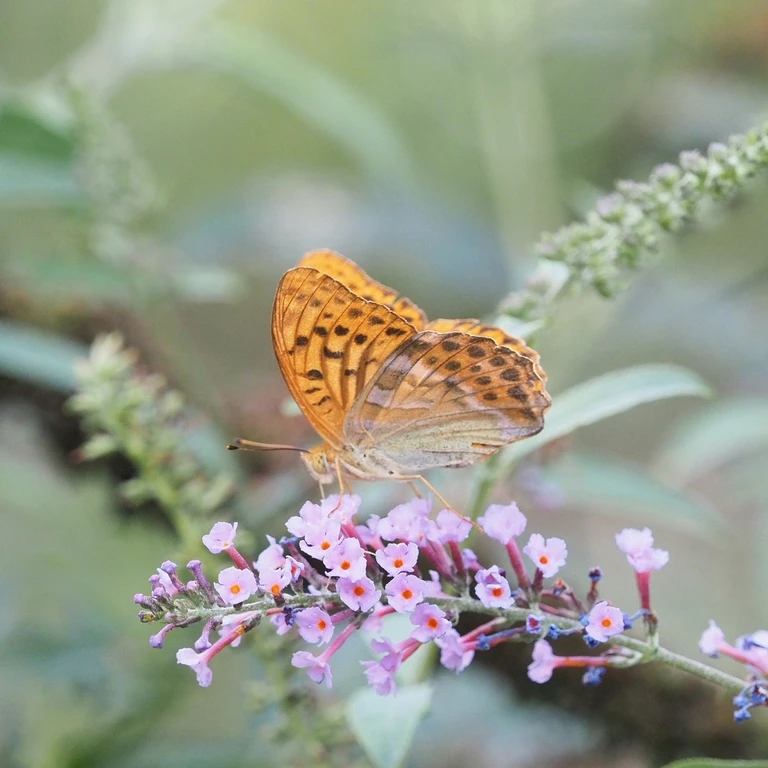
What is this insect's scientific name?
Argynnis paphia
